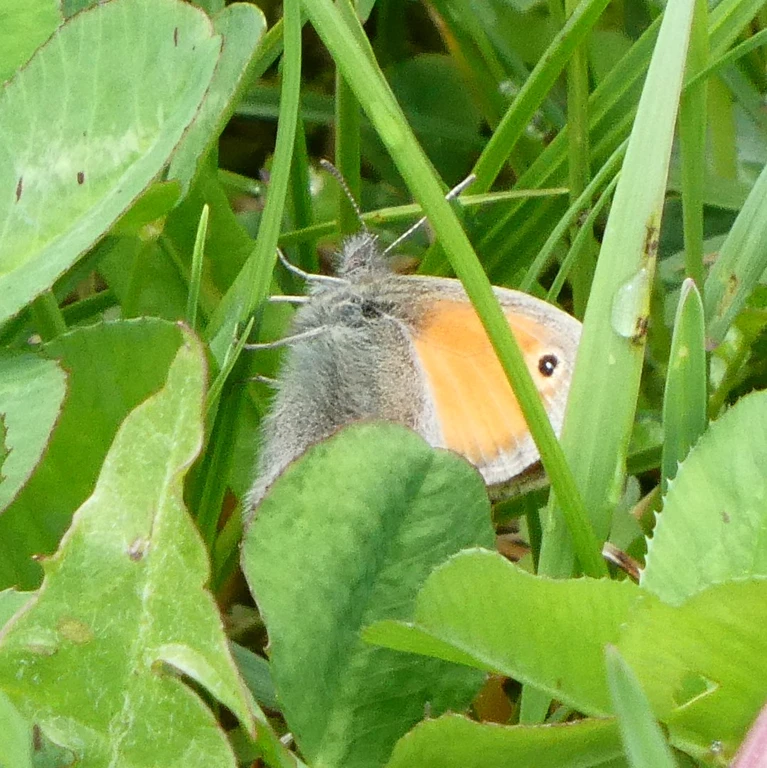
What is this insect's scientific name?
Coenonympha pamphilus
